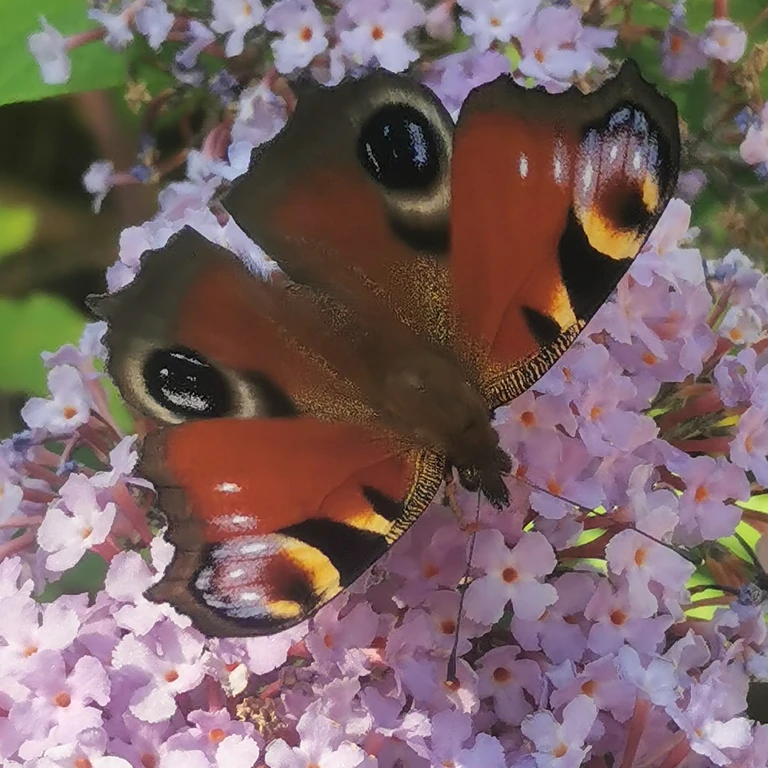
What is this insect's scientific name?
Aglais io
